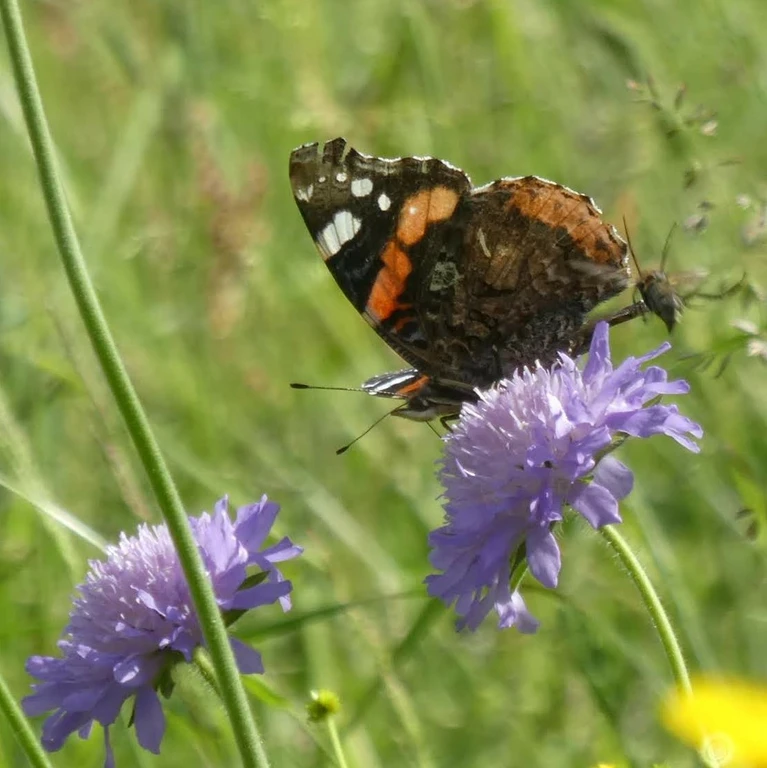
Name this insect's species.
Vanessa atalanta
